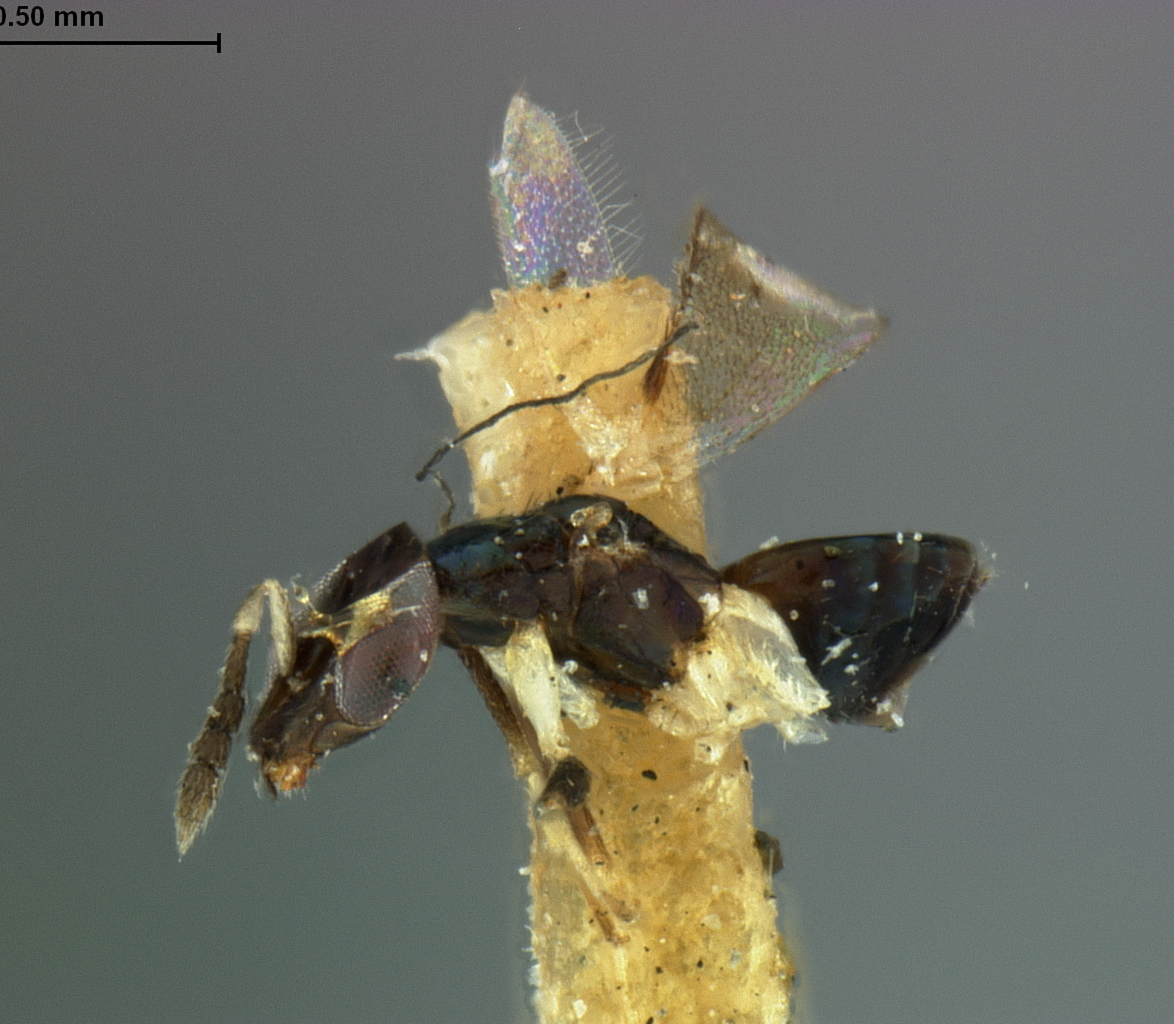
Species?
Paraspalangia annulipes
